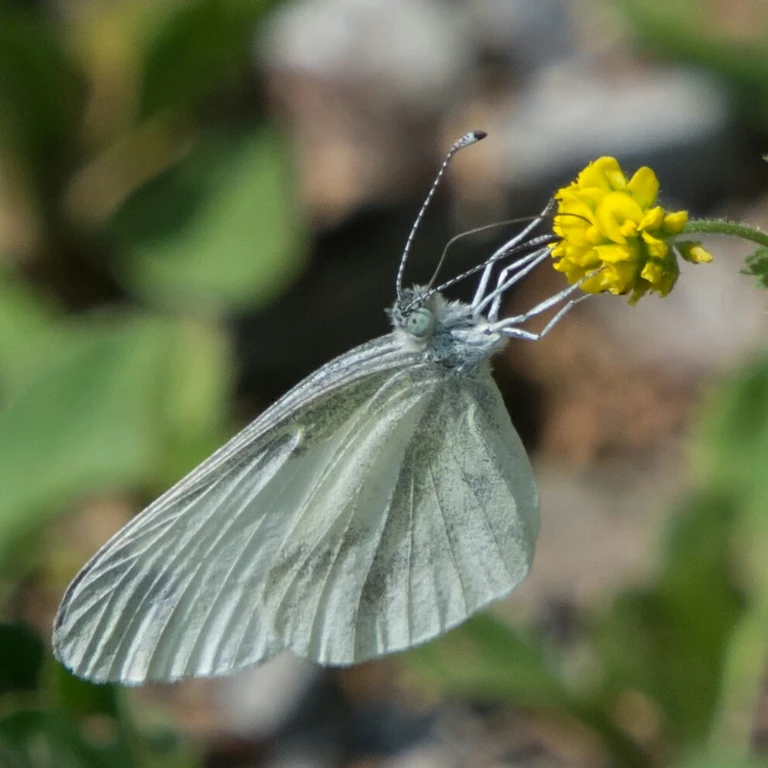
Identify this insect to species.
Leptidea sinapis/juvernica
